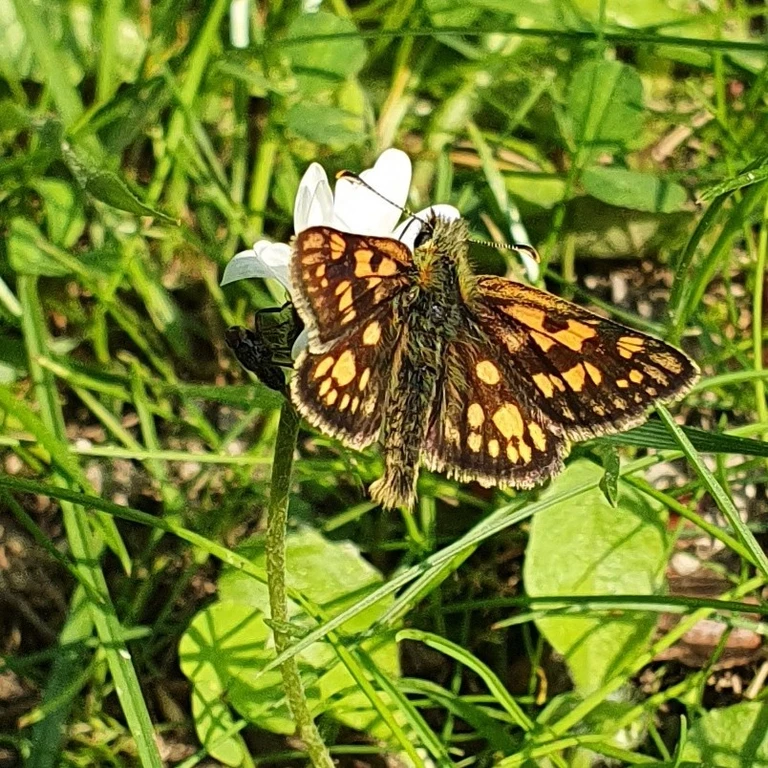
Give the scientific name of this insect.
Carterocephalus palaemon
